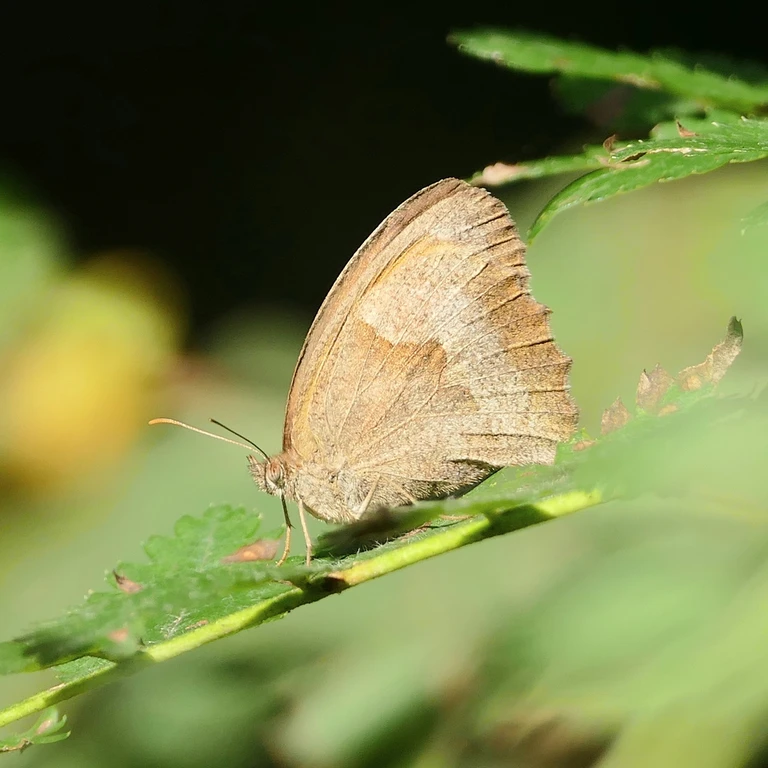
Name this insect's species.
Maniola jurtina
